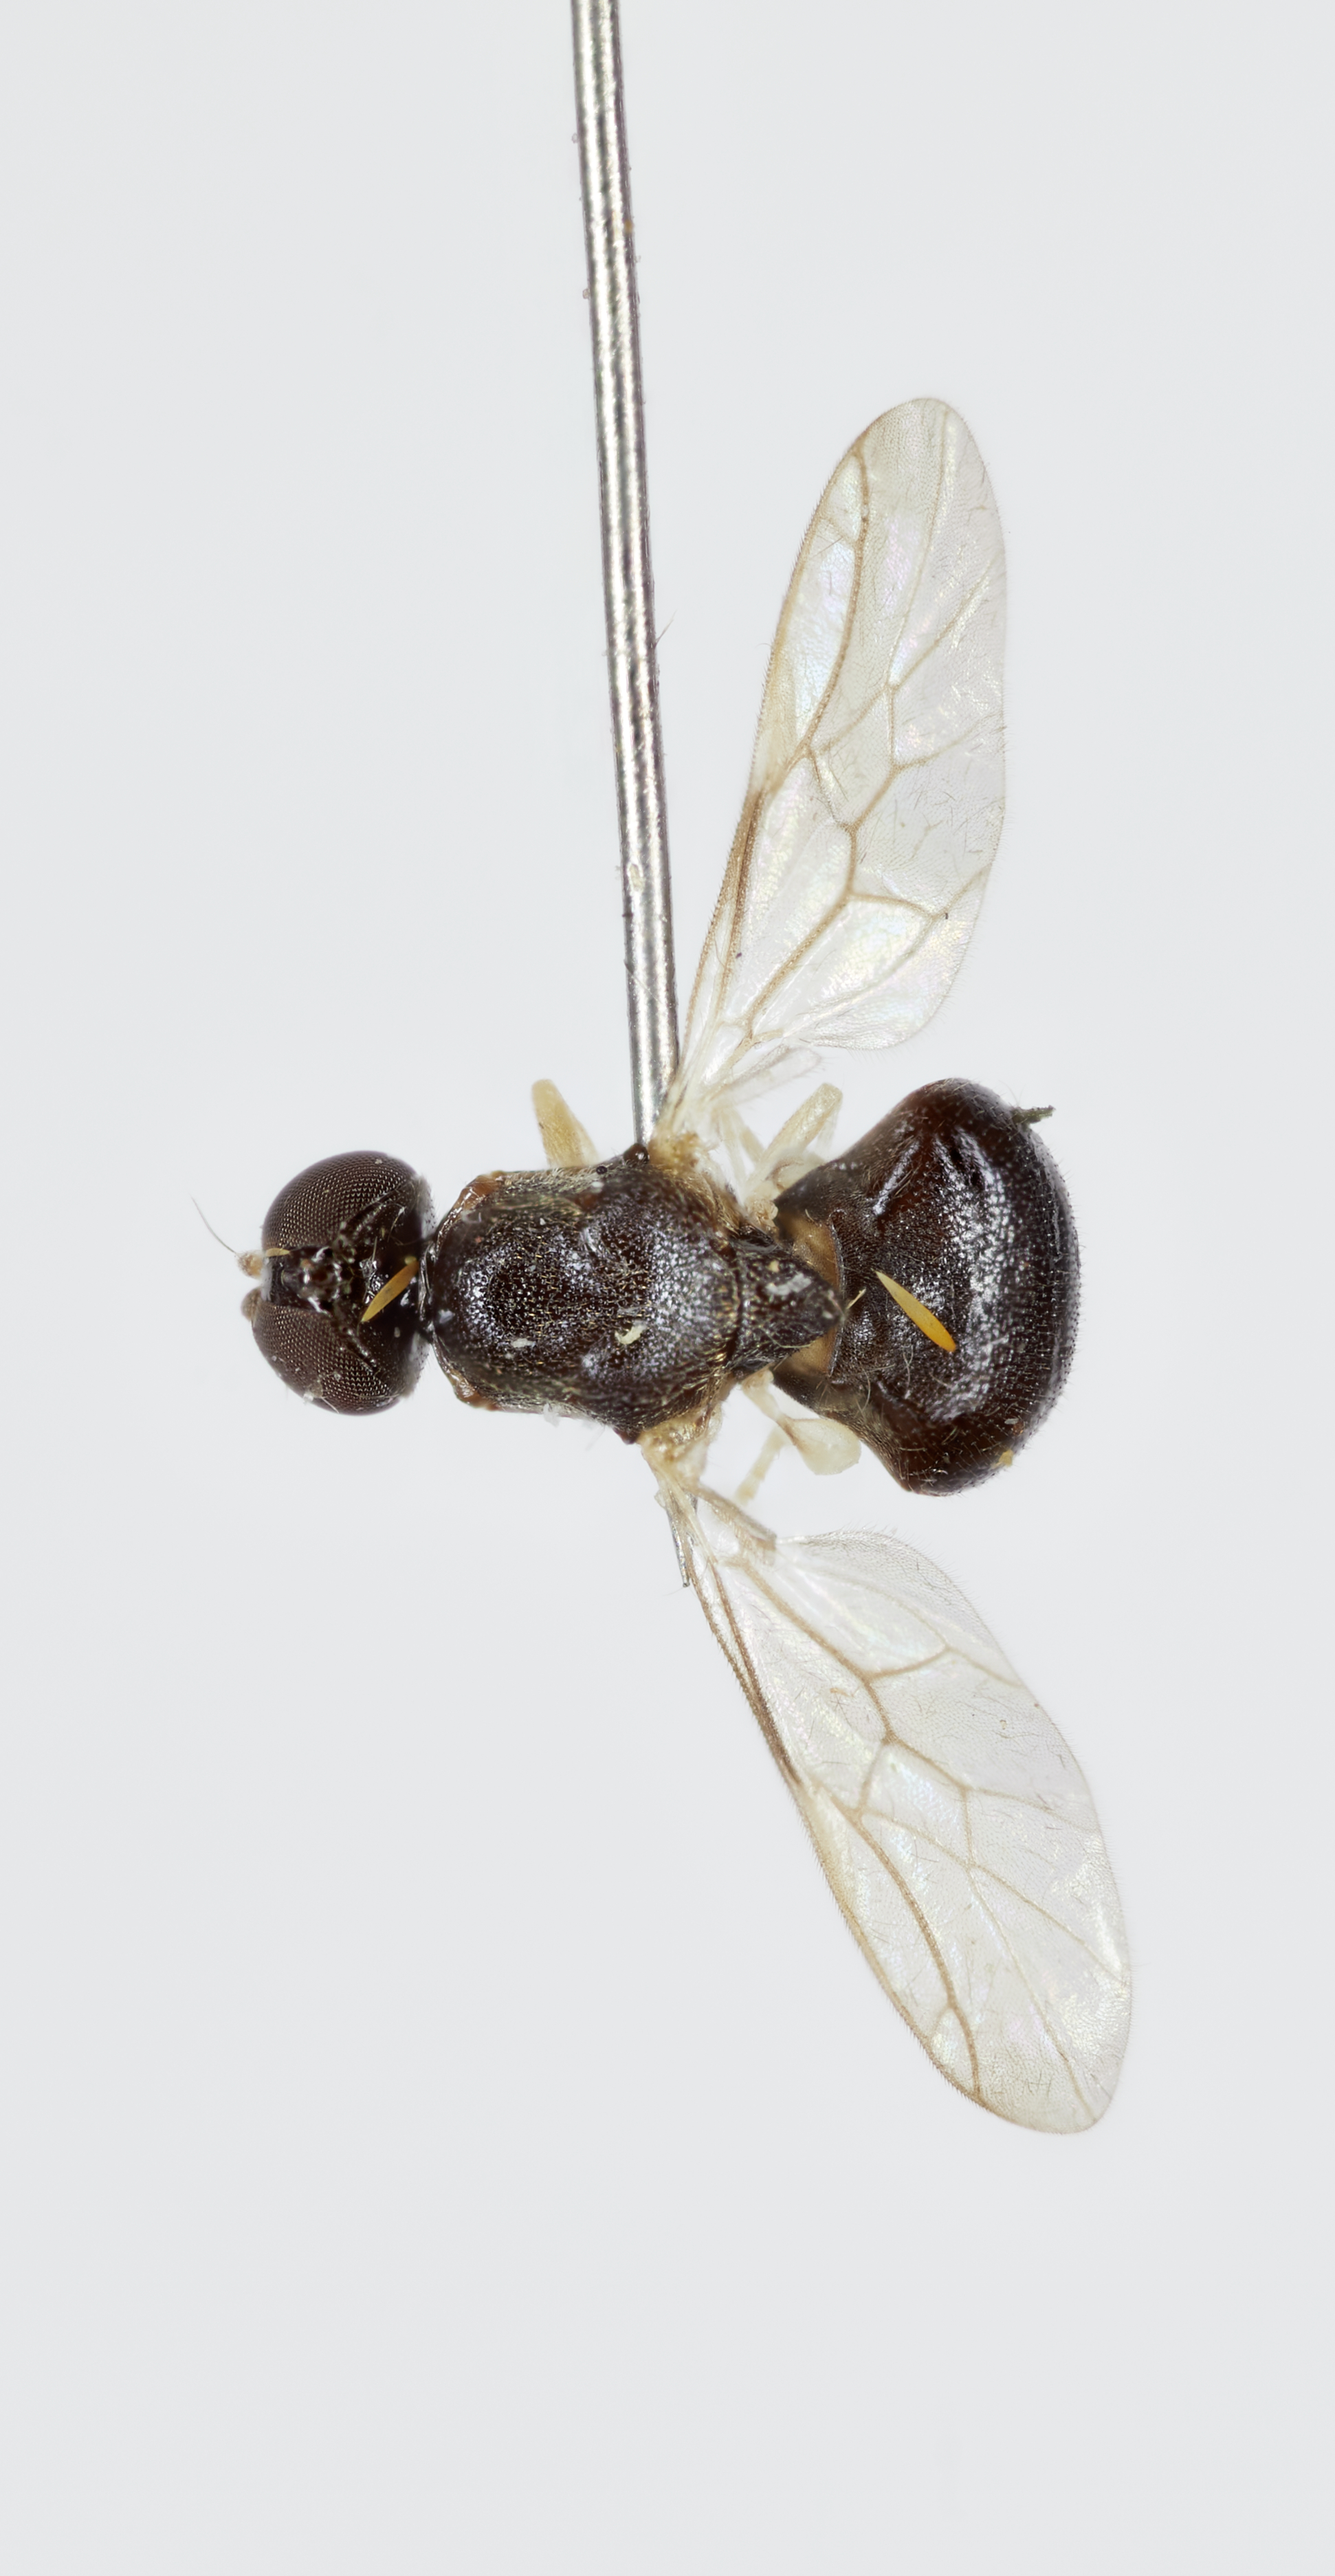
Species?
Psephiocera marginata
